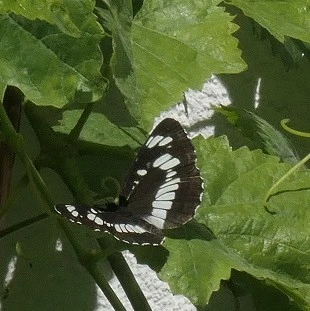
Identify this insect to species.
Neptis rivularis
